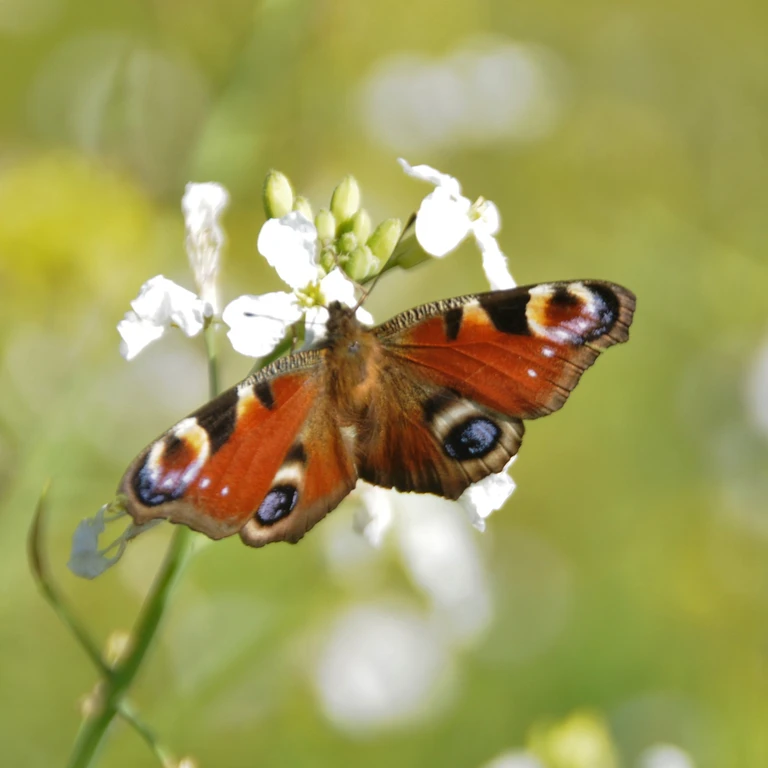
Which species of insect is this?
Aglais io
